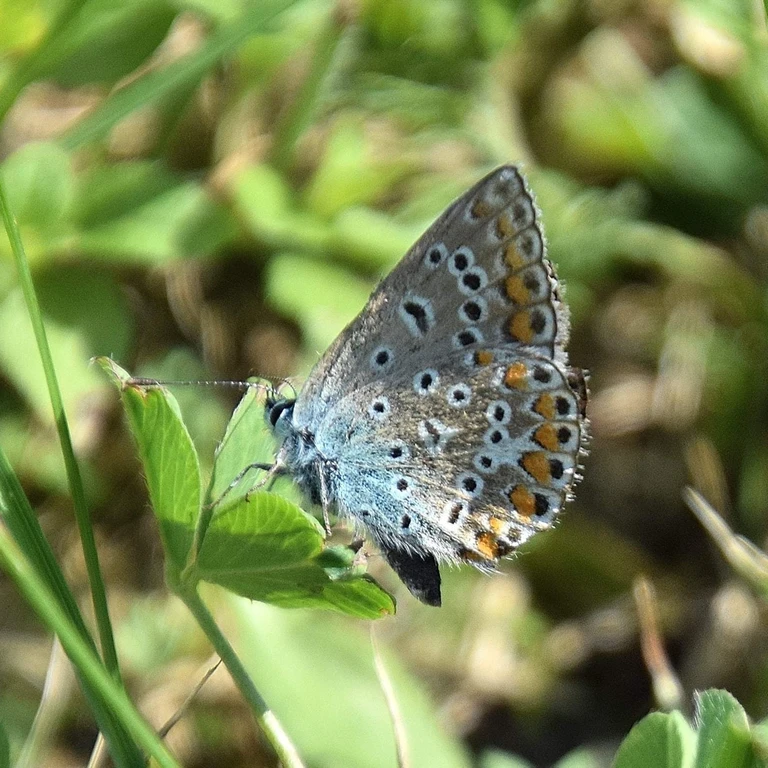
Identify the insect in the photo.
Polyommatus icarus
